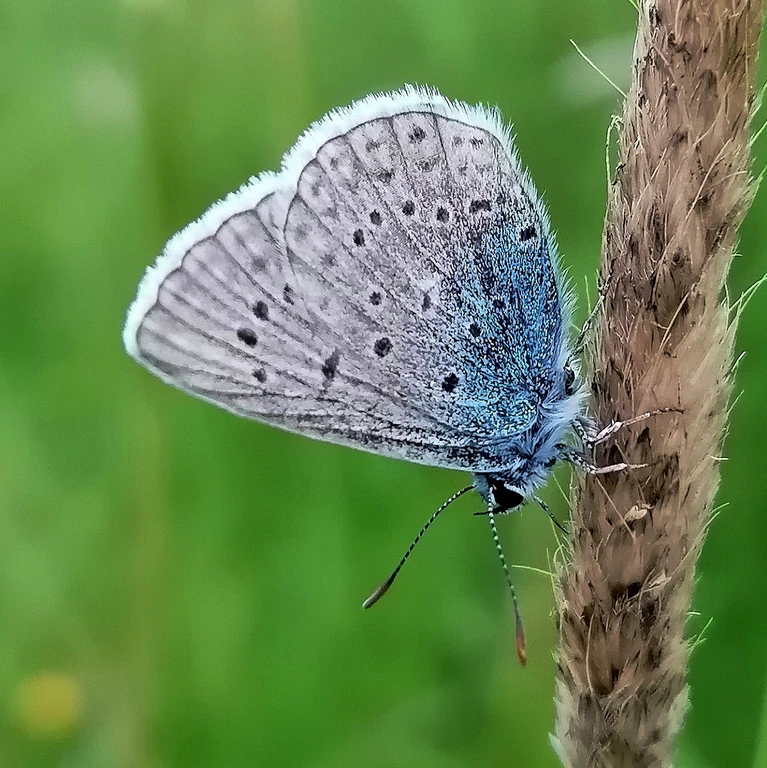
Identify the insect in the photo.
Polyommatus icarus
